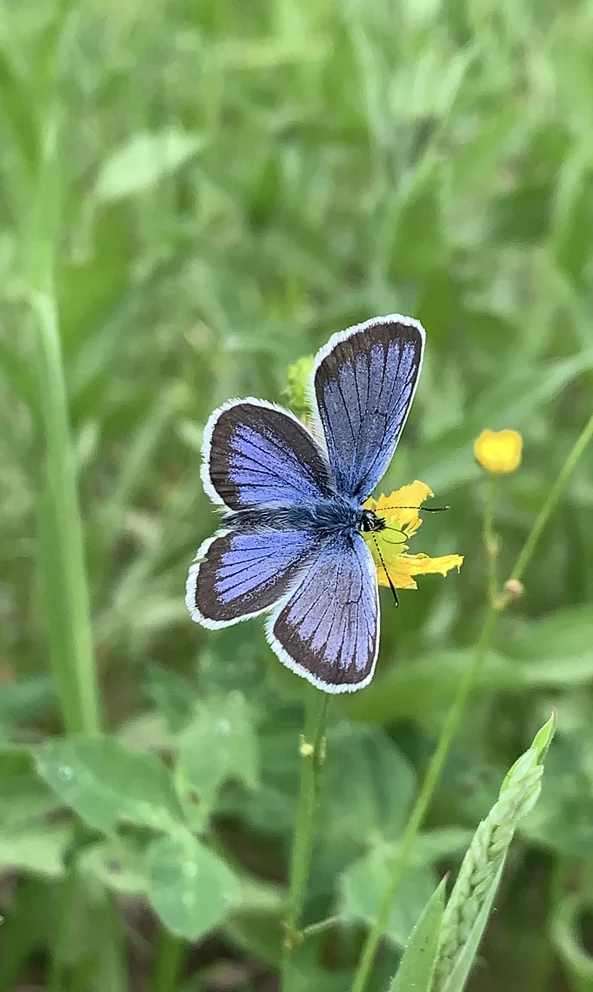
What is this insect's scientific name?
Plebejus argus
